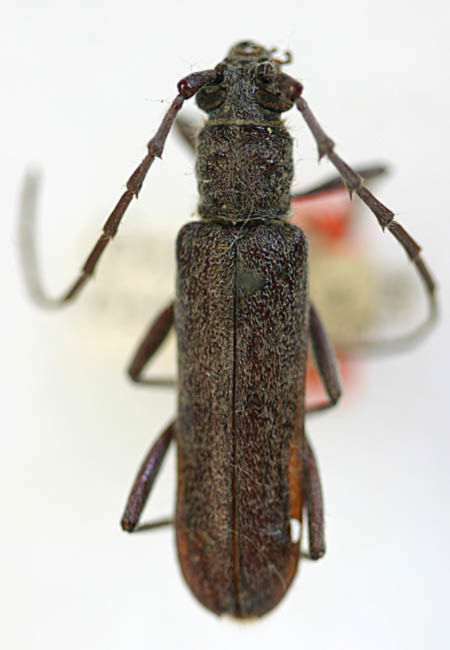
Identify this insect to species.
Aneflus protensus (also Aneflus cochisensis)
